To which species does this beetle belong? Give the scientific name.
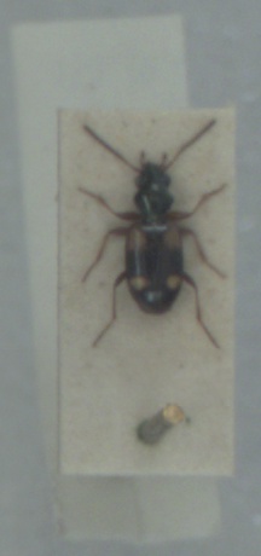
Bembidion quadrimaculatum
